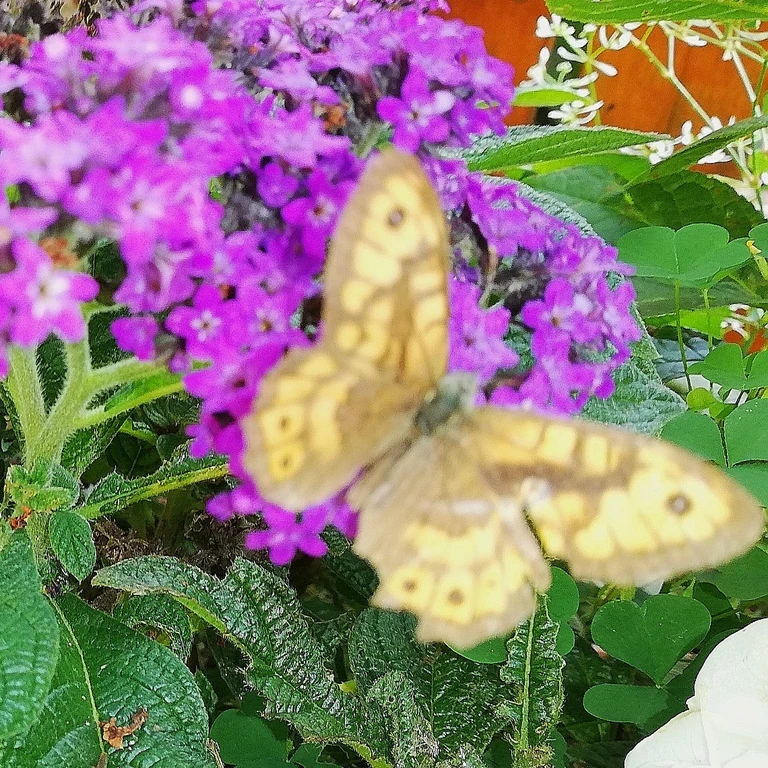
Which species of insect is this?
Lasiommata megera (also Pararge megera)
